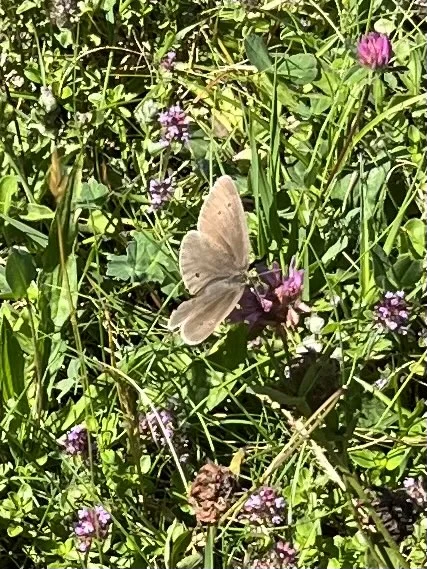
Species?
Aphantopus hyperantus
